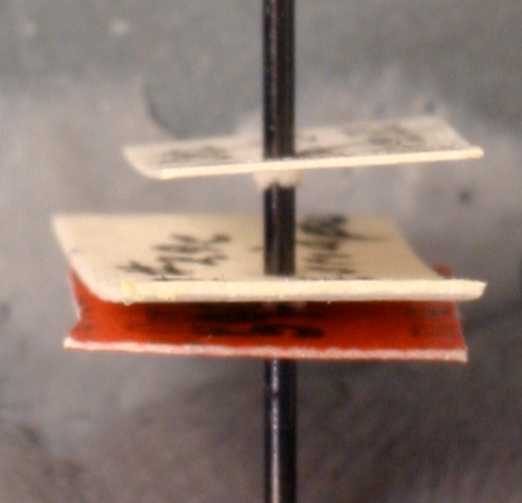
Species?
Cyphomyrmex rimosus
